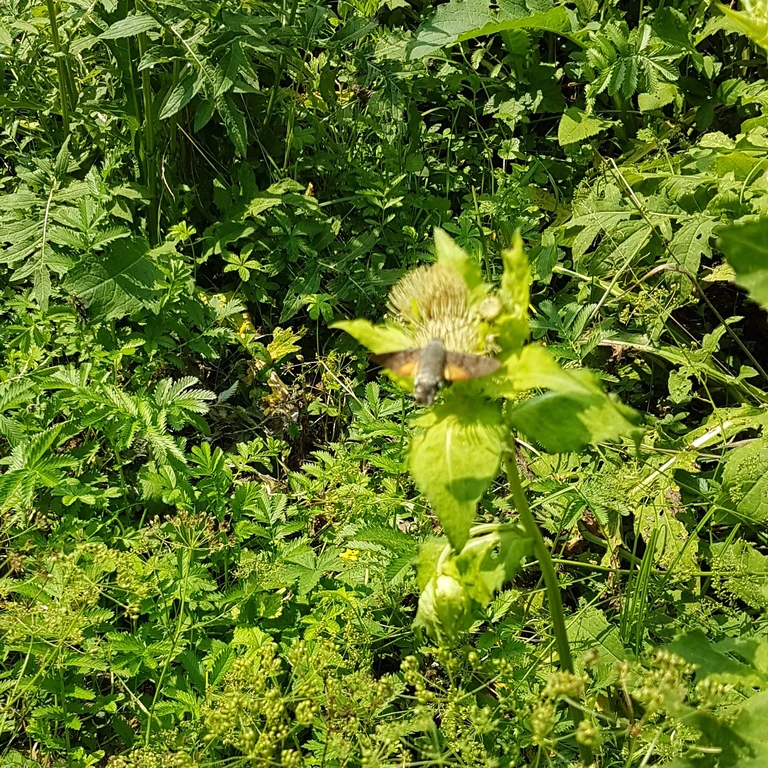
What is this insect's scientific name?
Macroglossum stellatarum
